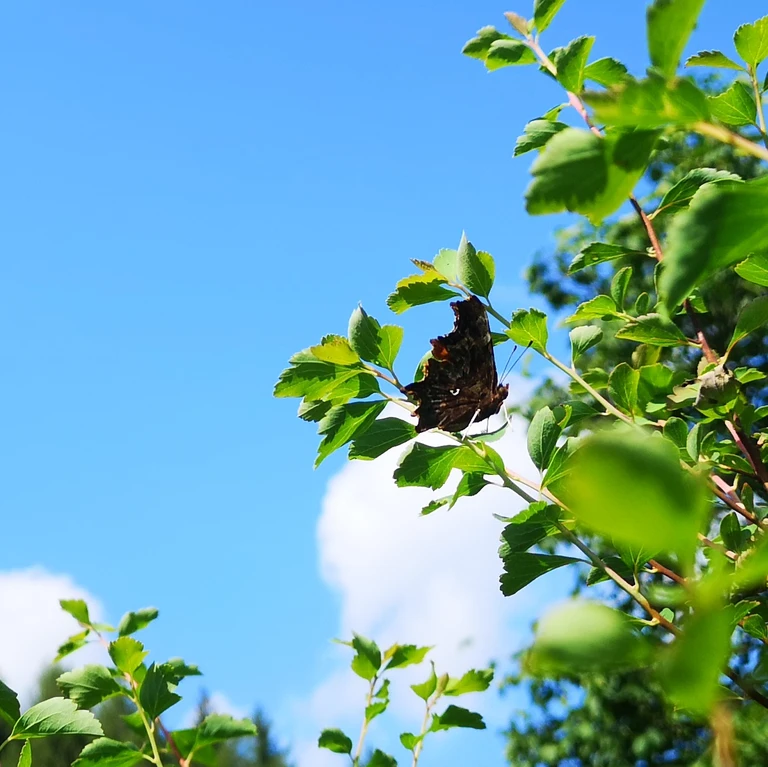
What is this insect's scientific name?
Polygonia c-album
